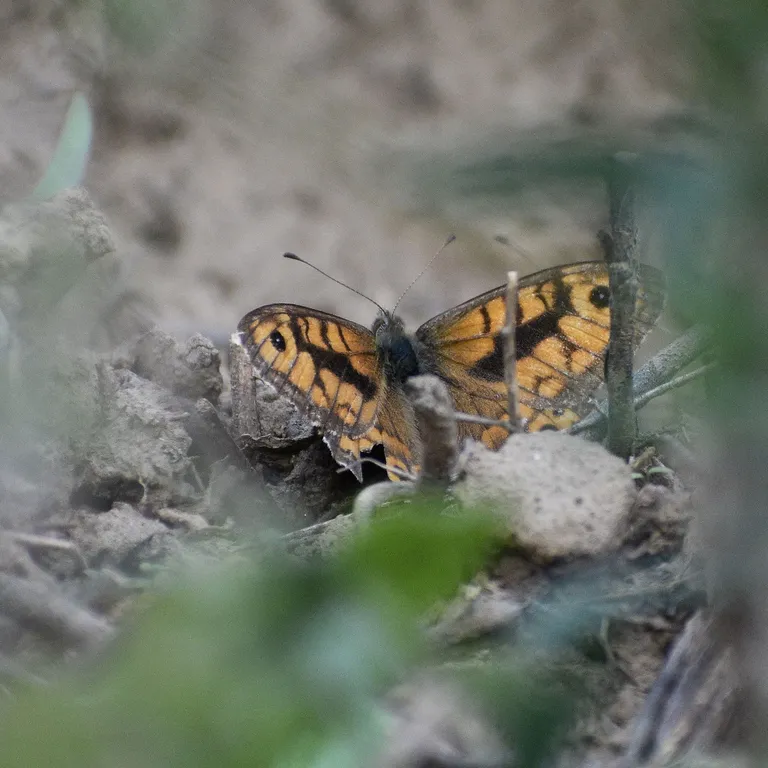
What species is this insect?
Lasiommata megera (also Pararge megera)
